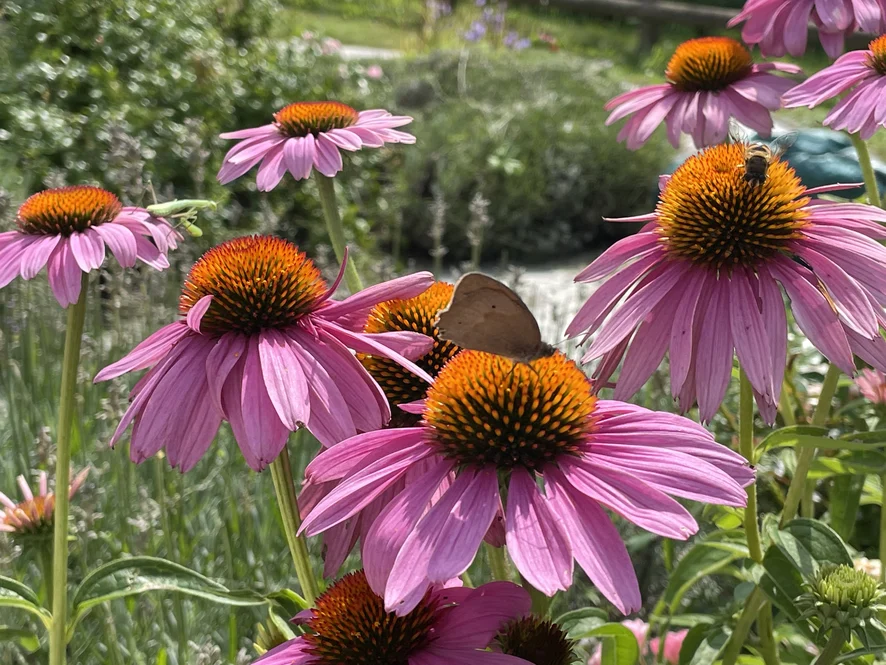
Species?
Maniola jurtina
